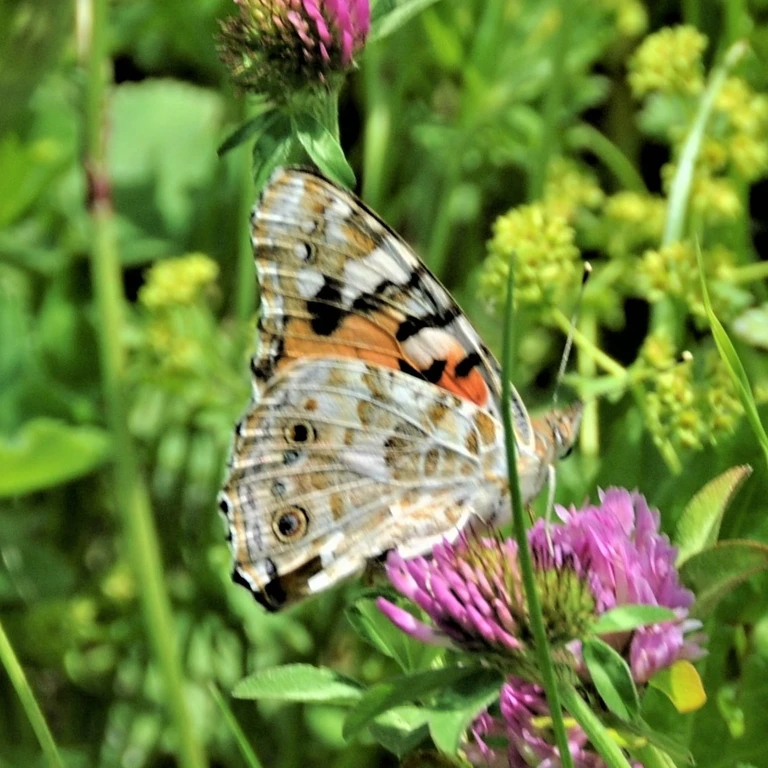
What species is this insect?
Vanessa cardui
